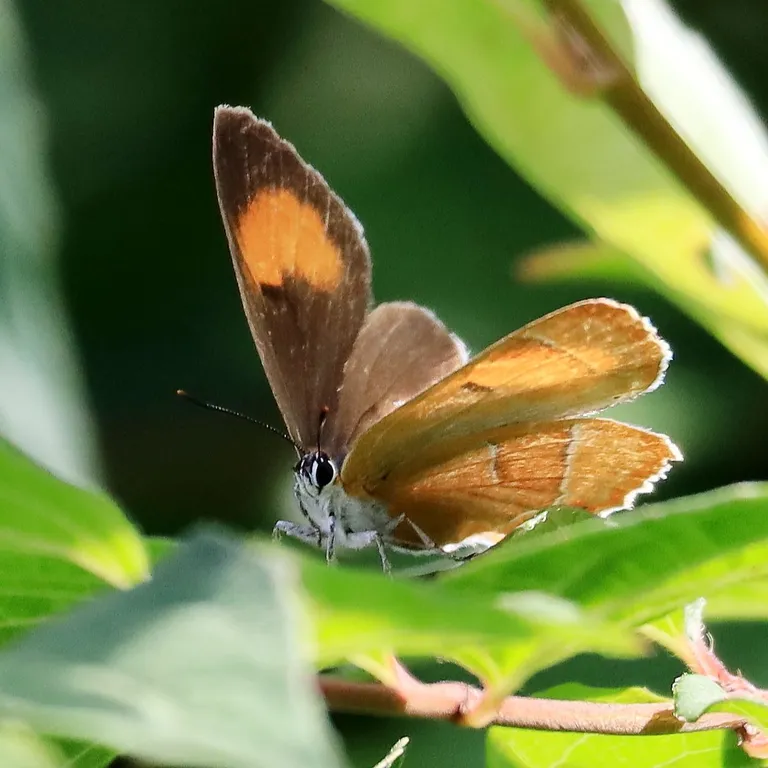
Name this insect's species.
Thecla betulae
